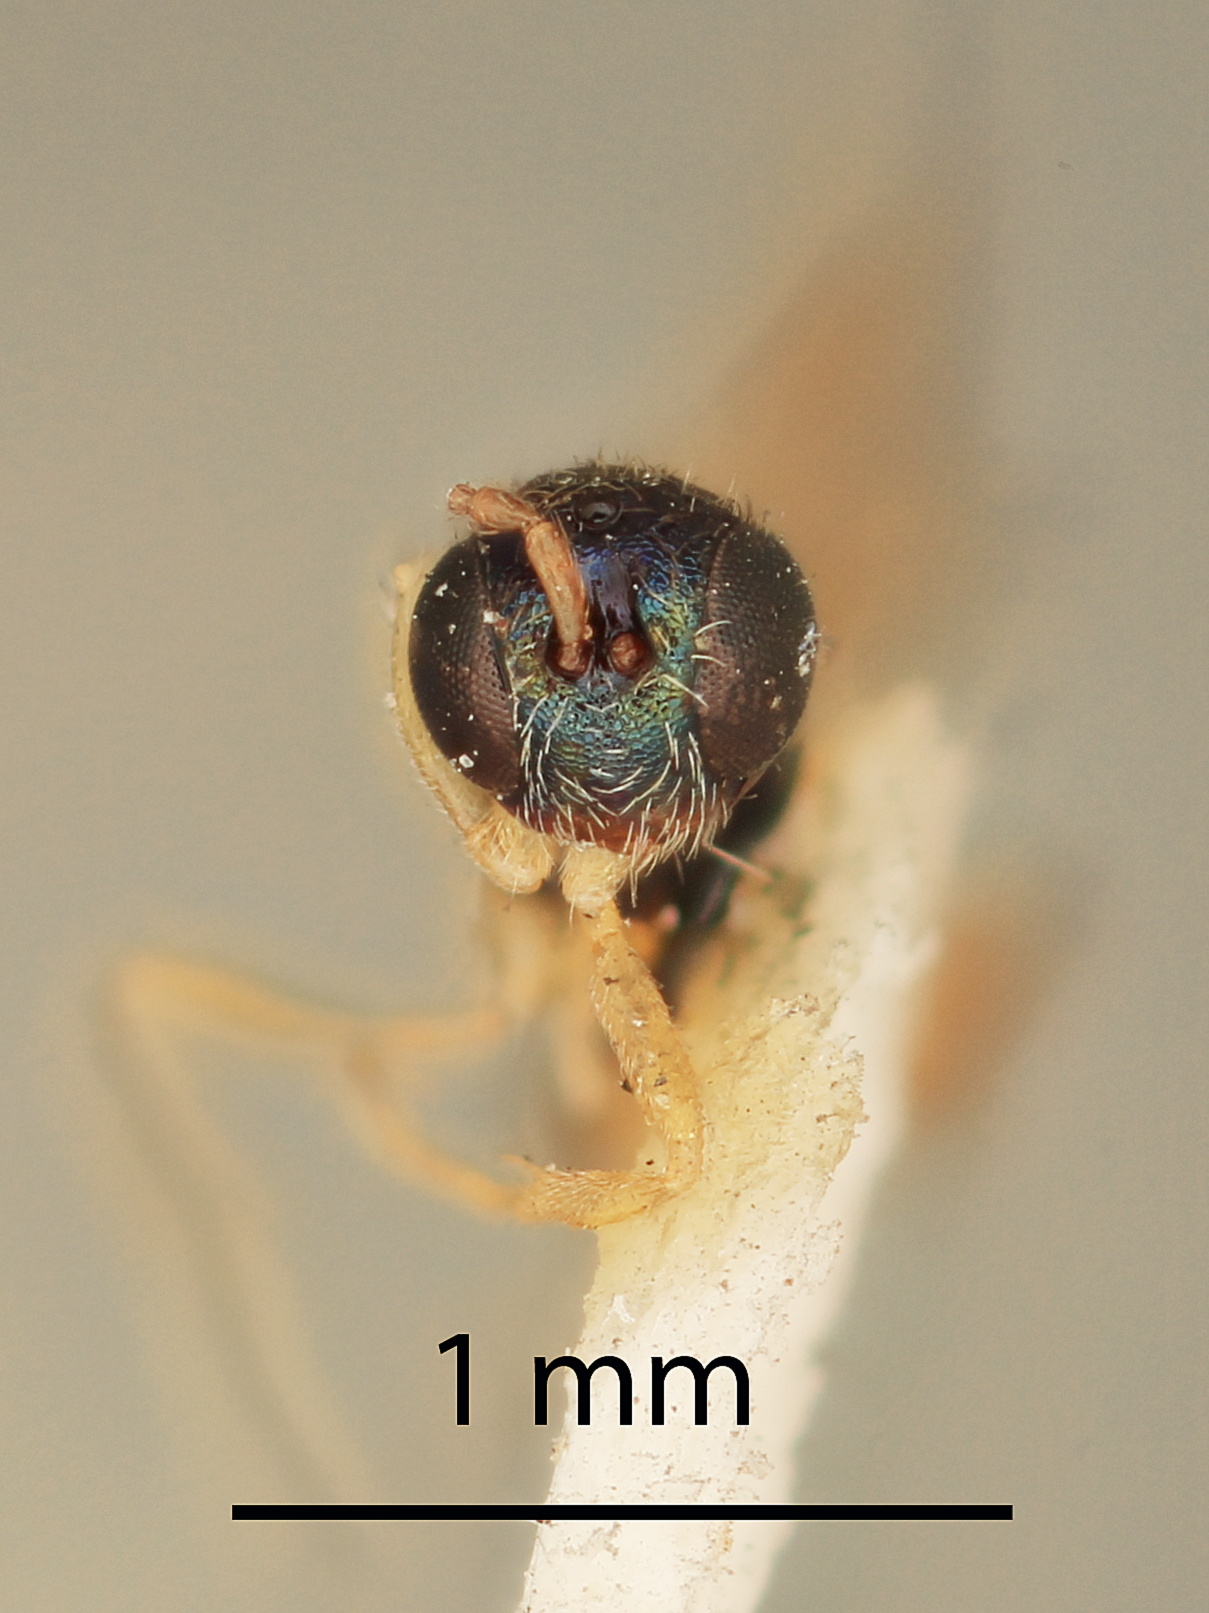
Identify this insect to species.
Neopalachia peruana
